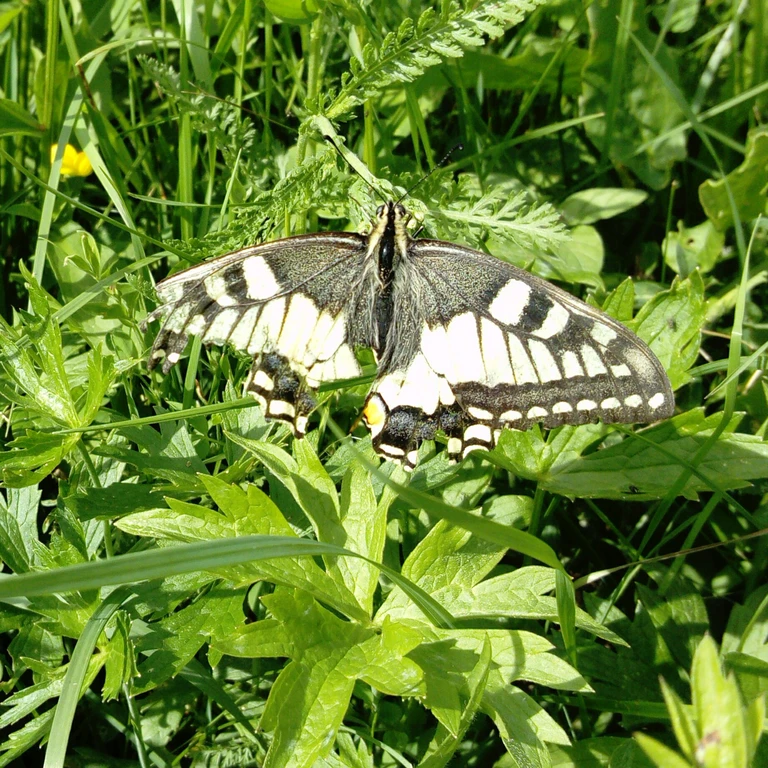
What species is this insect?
Papilio machaon
